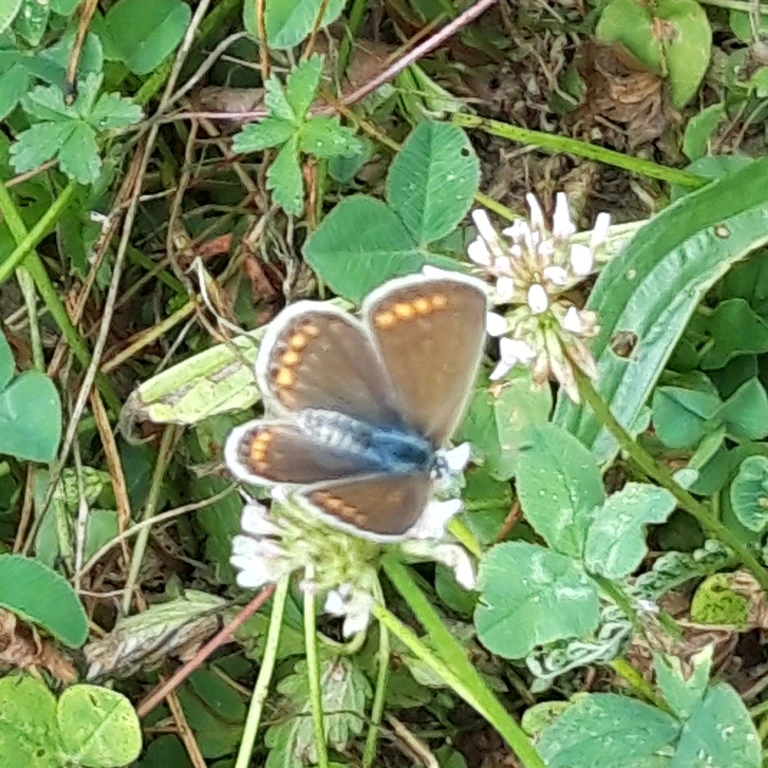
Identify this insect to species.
Polyommatus icarus
